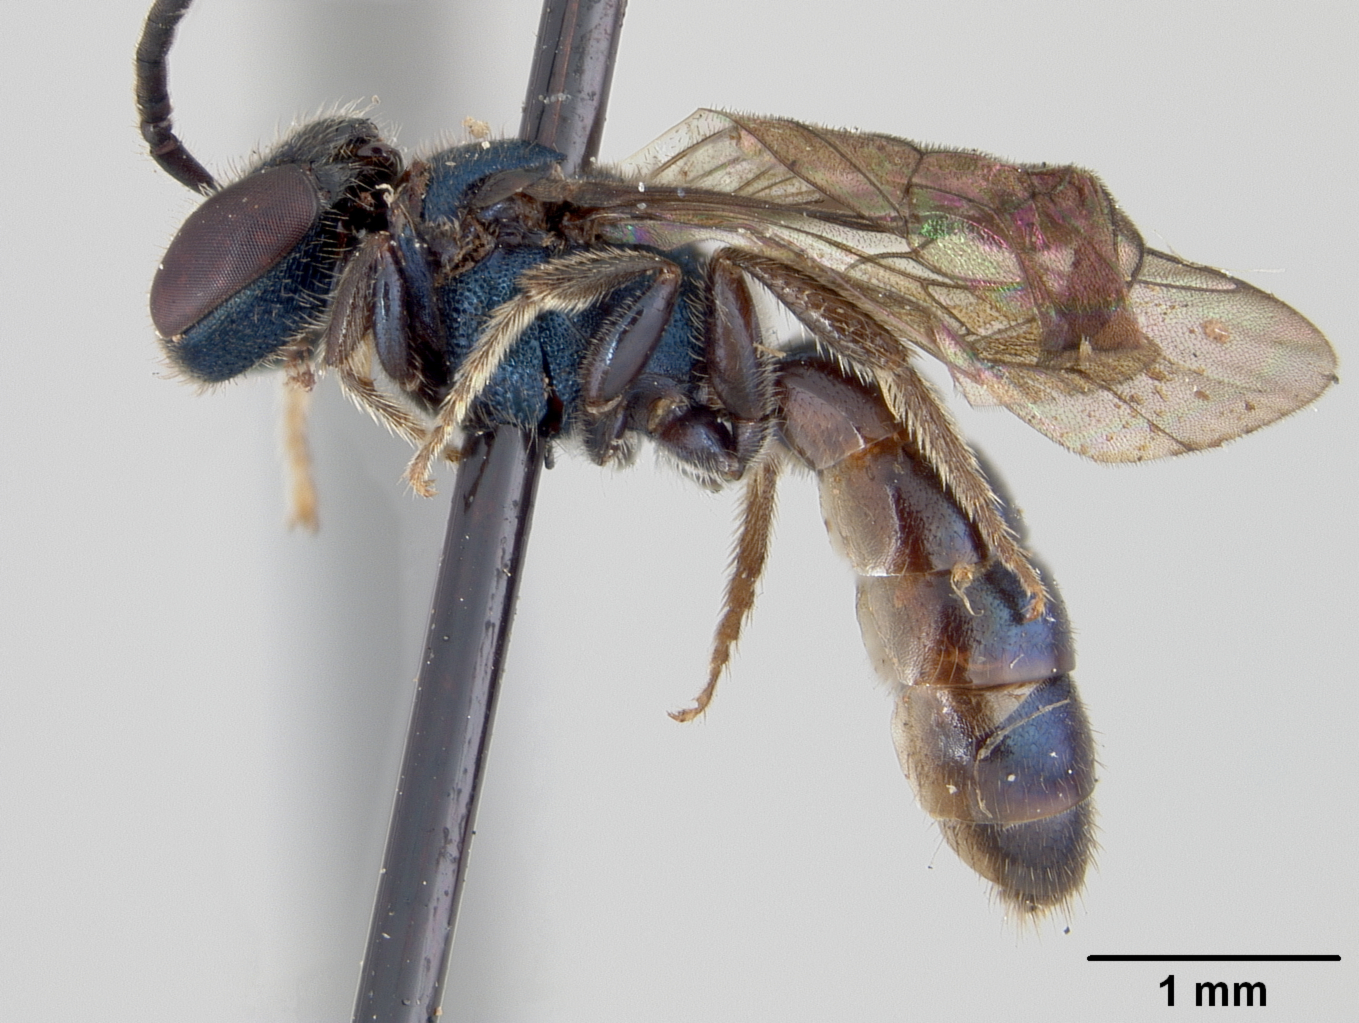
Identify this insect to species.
Halictus cyaneus
